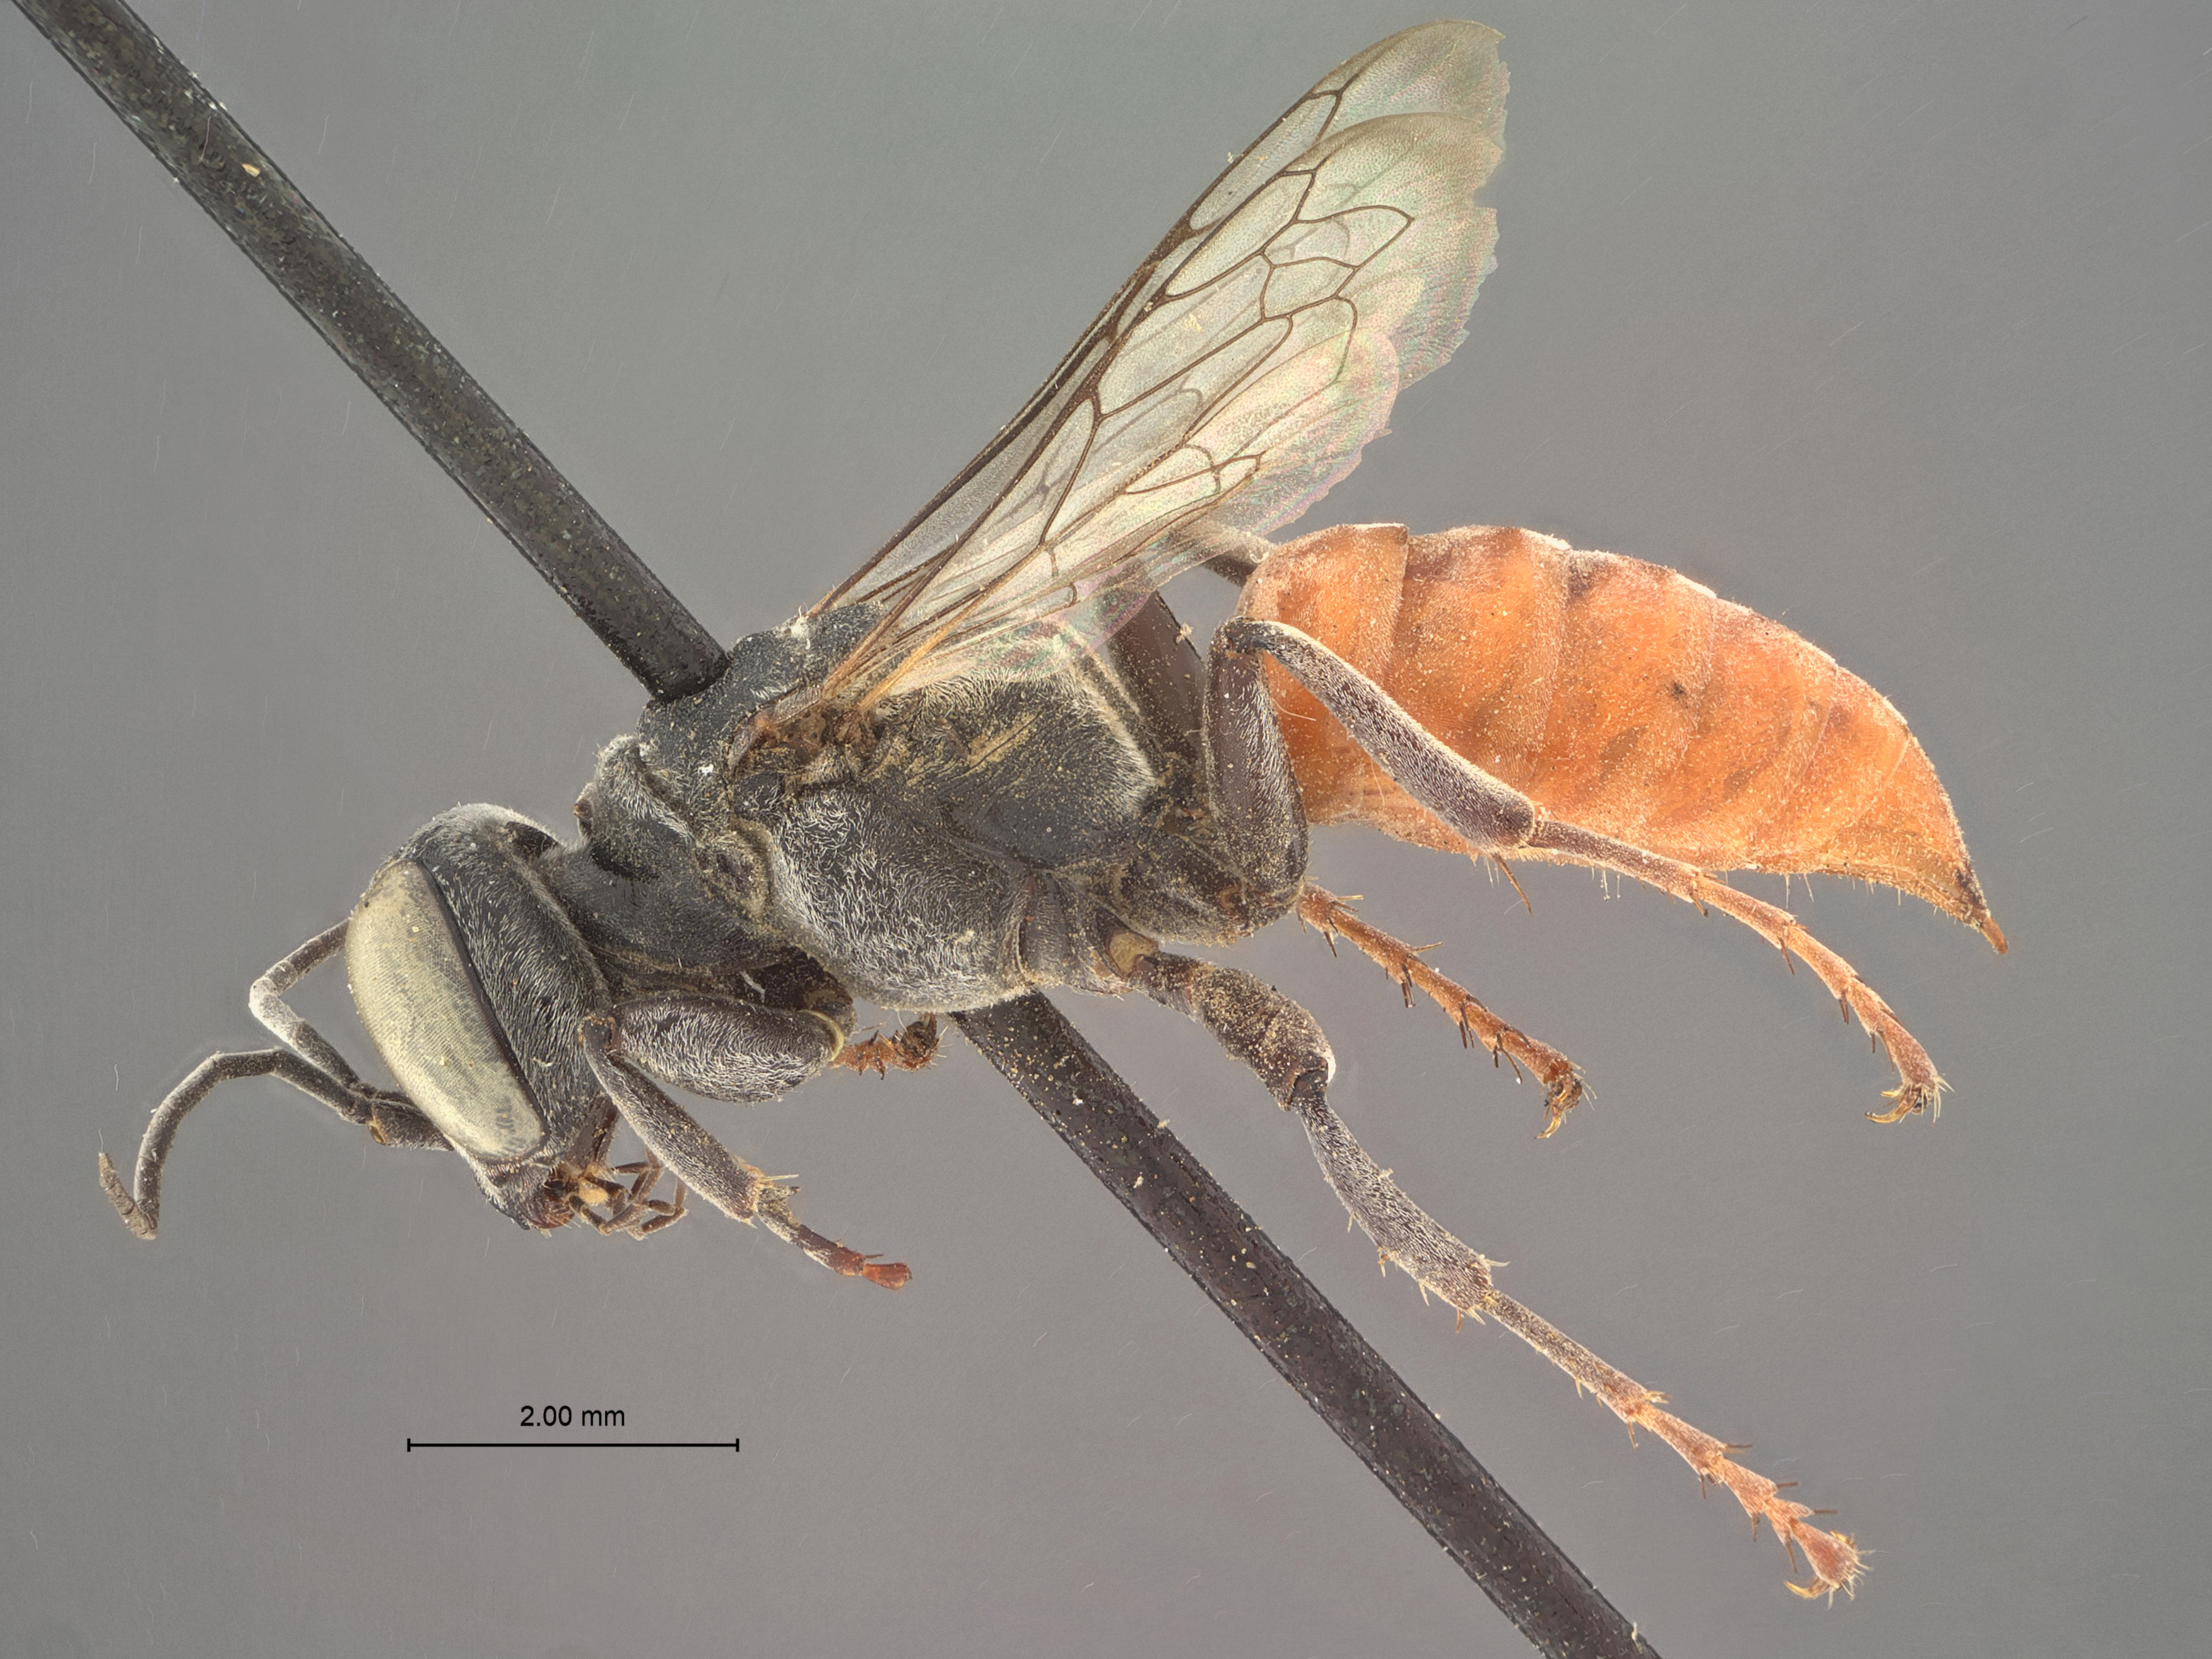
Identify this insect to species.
Silaon major
